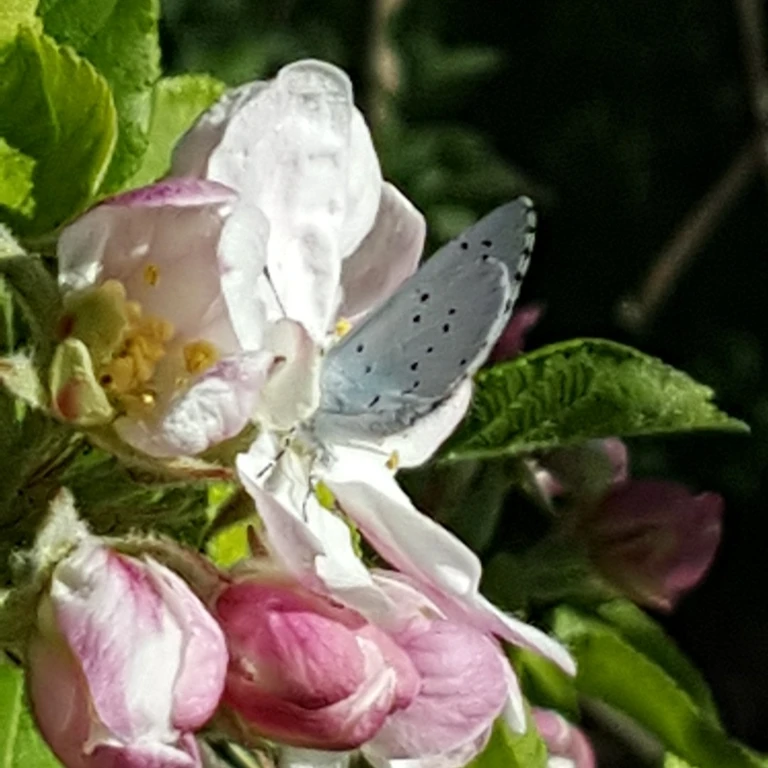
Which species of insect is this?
Celastrina argiolus
